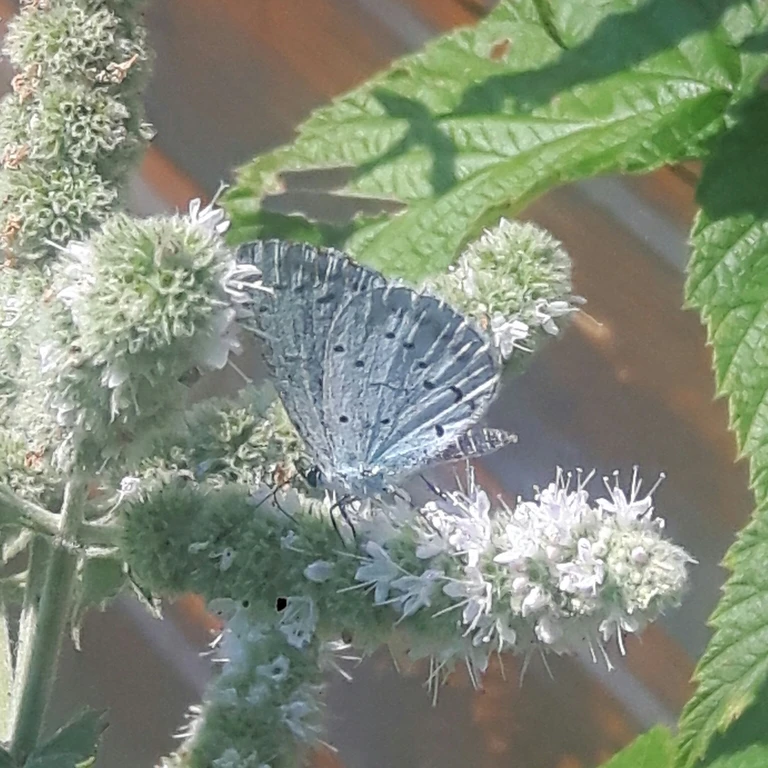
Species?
Celastrina argiolus
